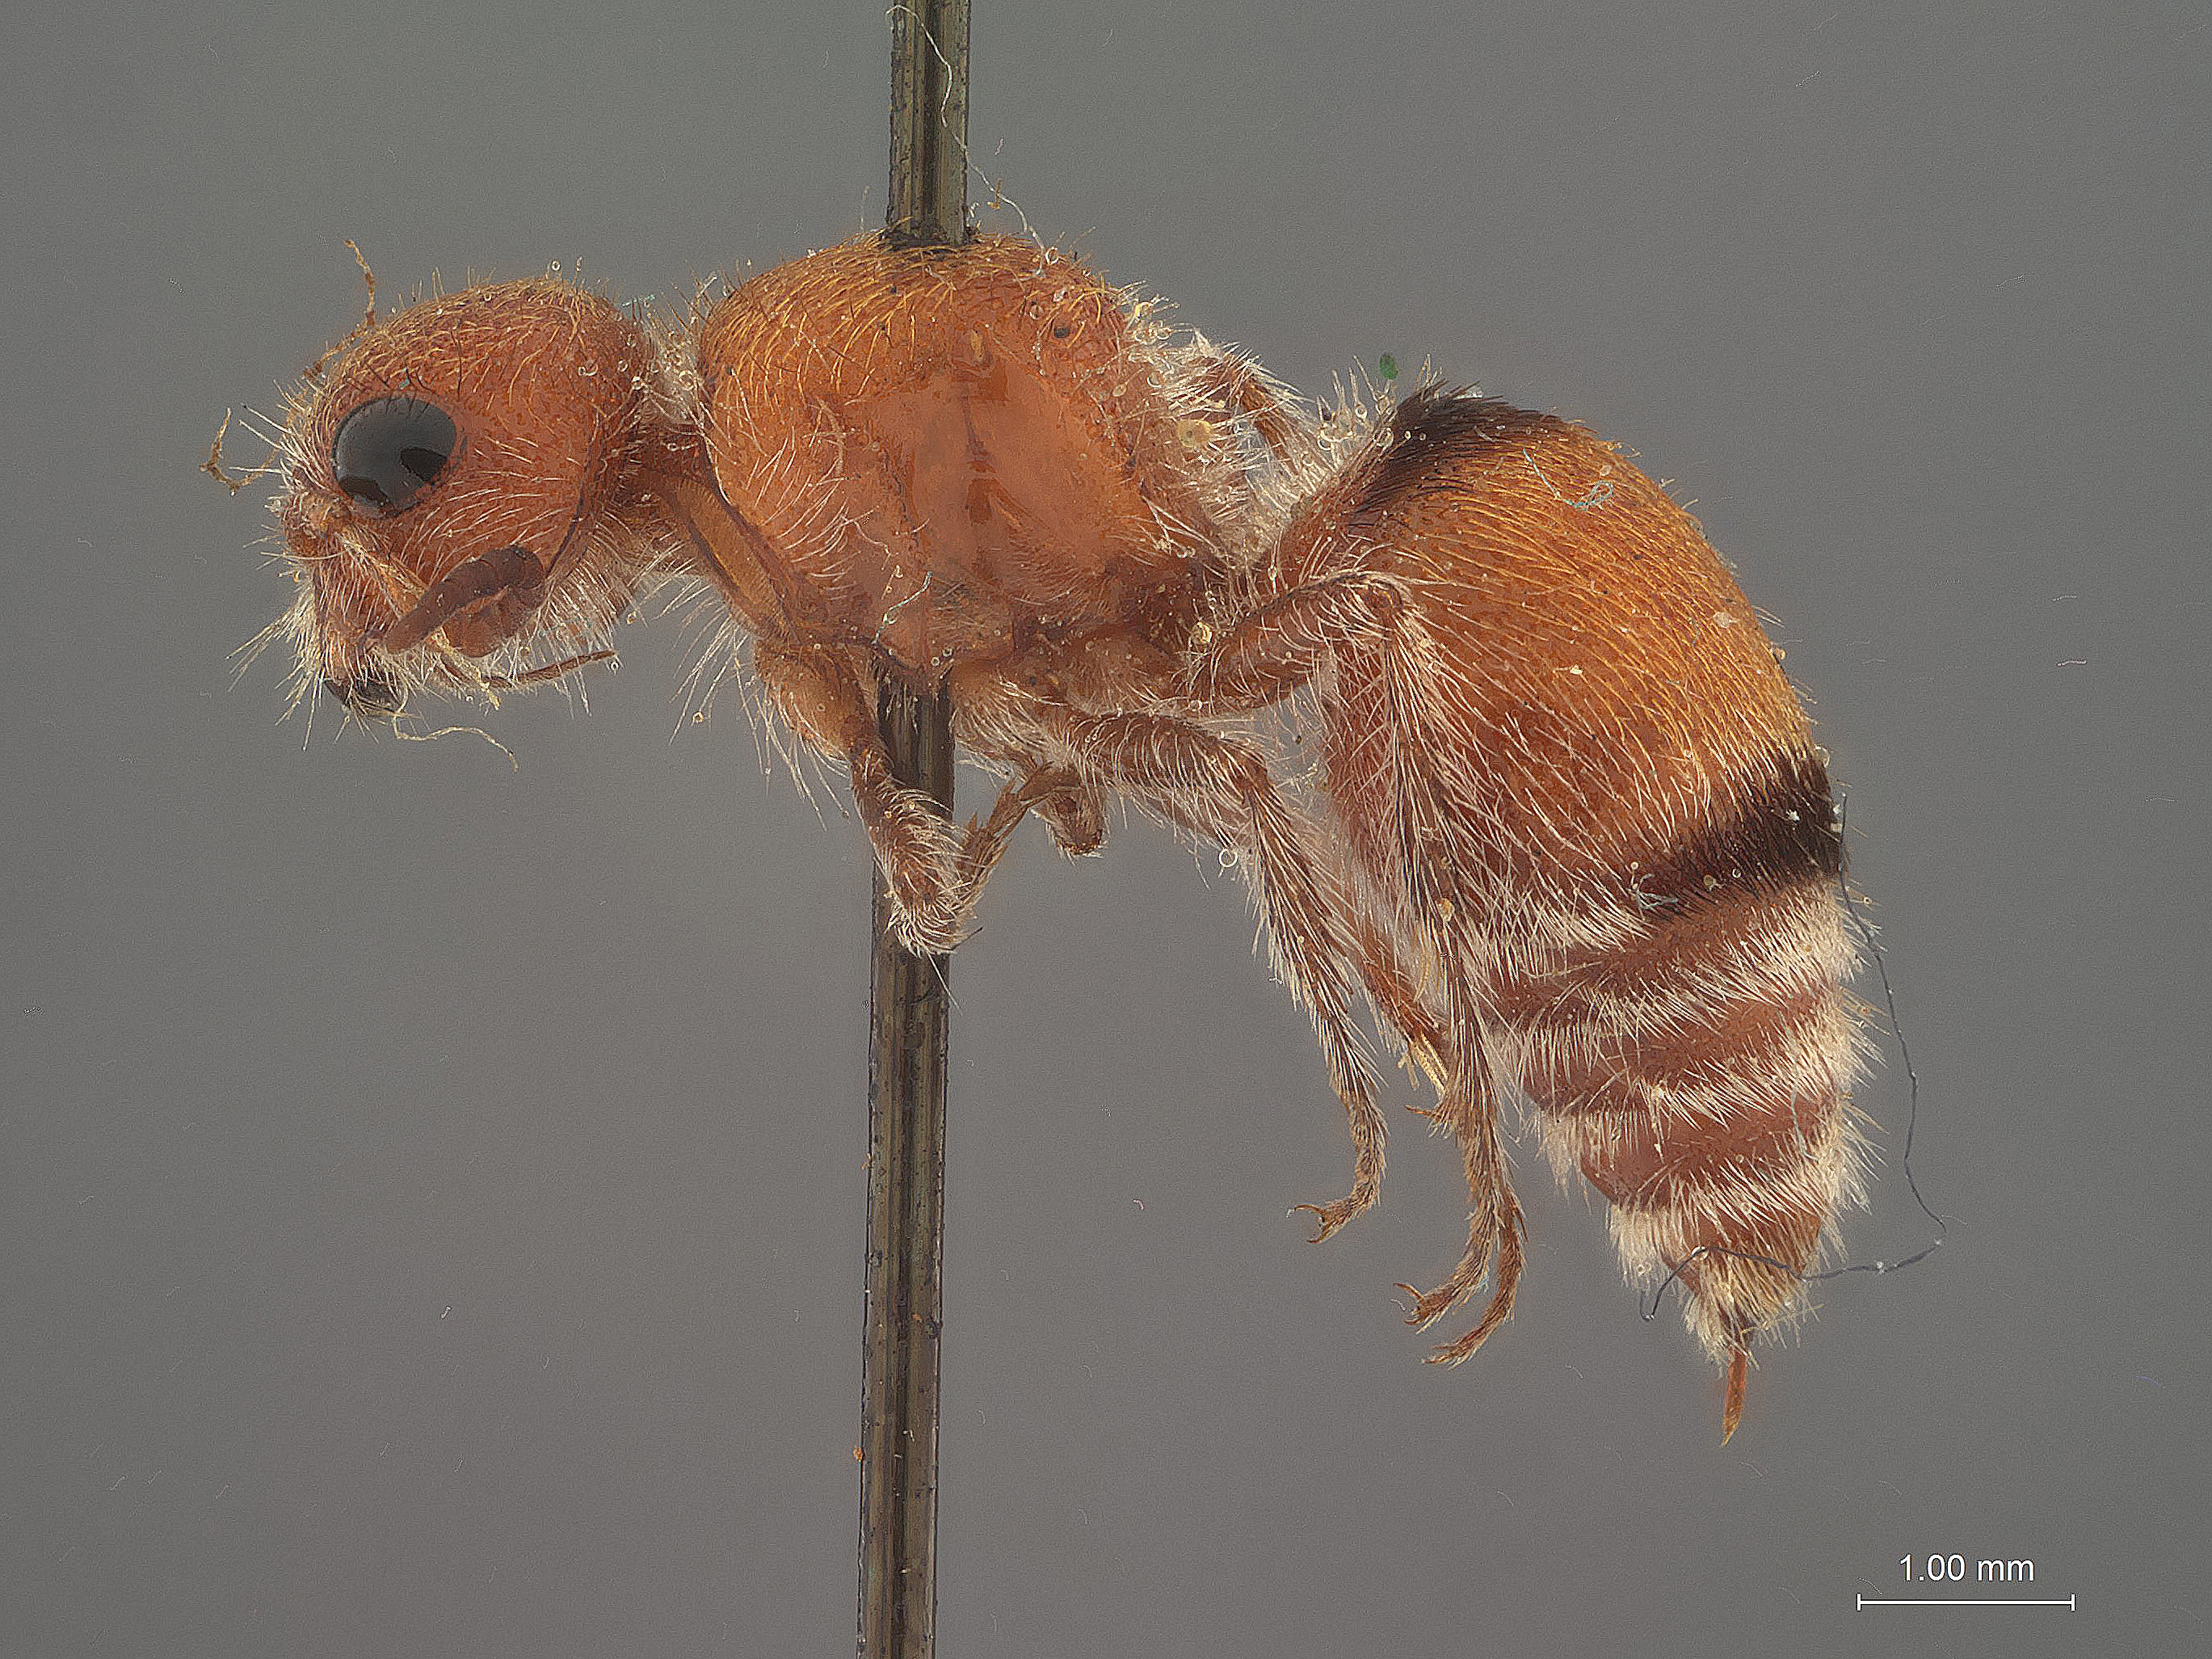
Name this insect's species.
Pseudomethoca meritoria
